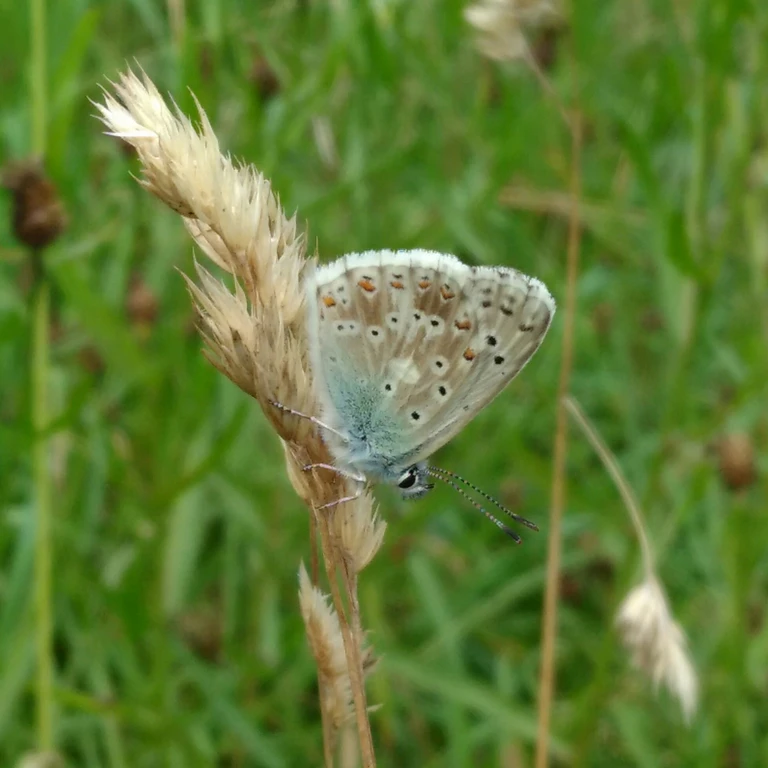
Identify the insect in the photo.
Lysandra coridon
